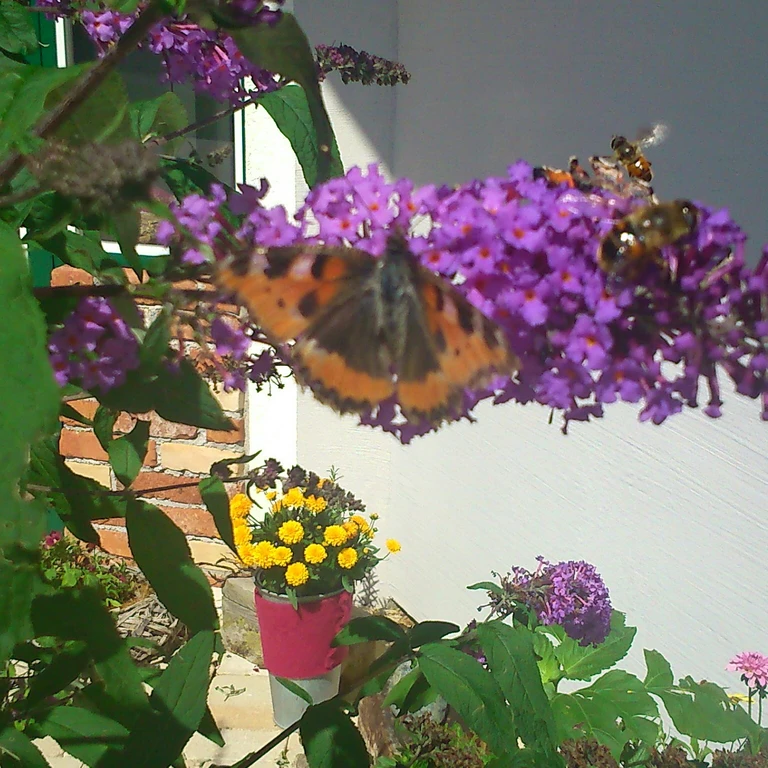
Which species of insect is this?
Aglais urticae
